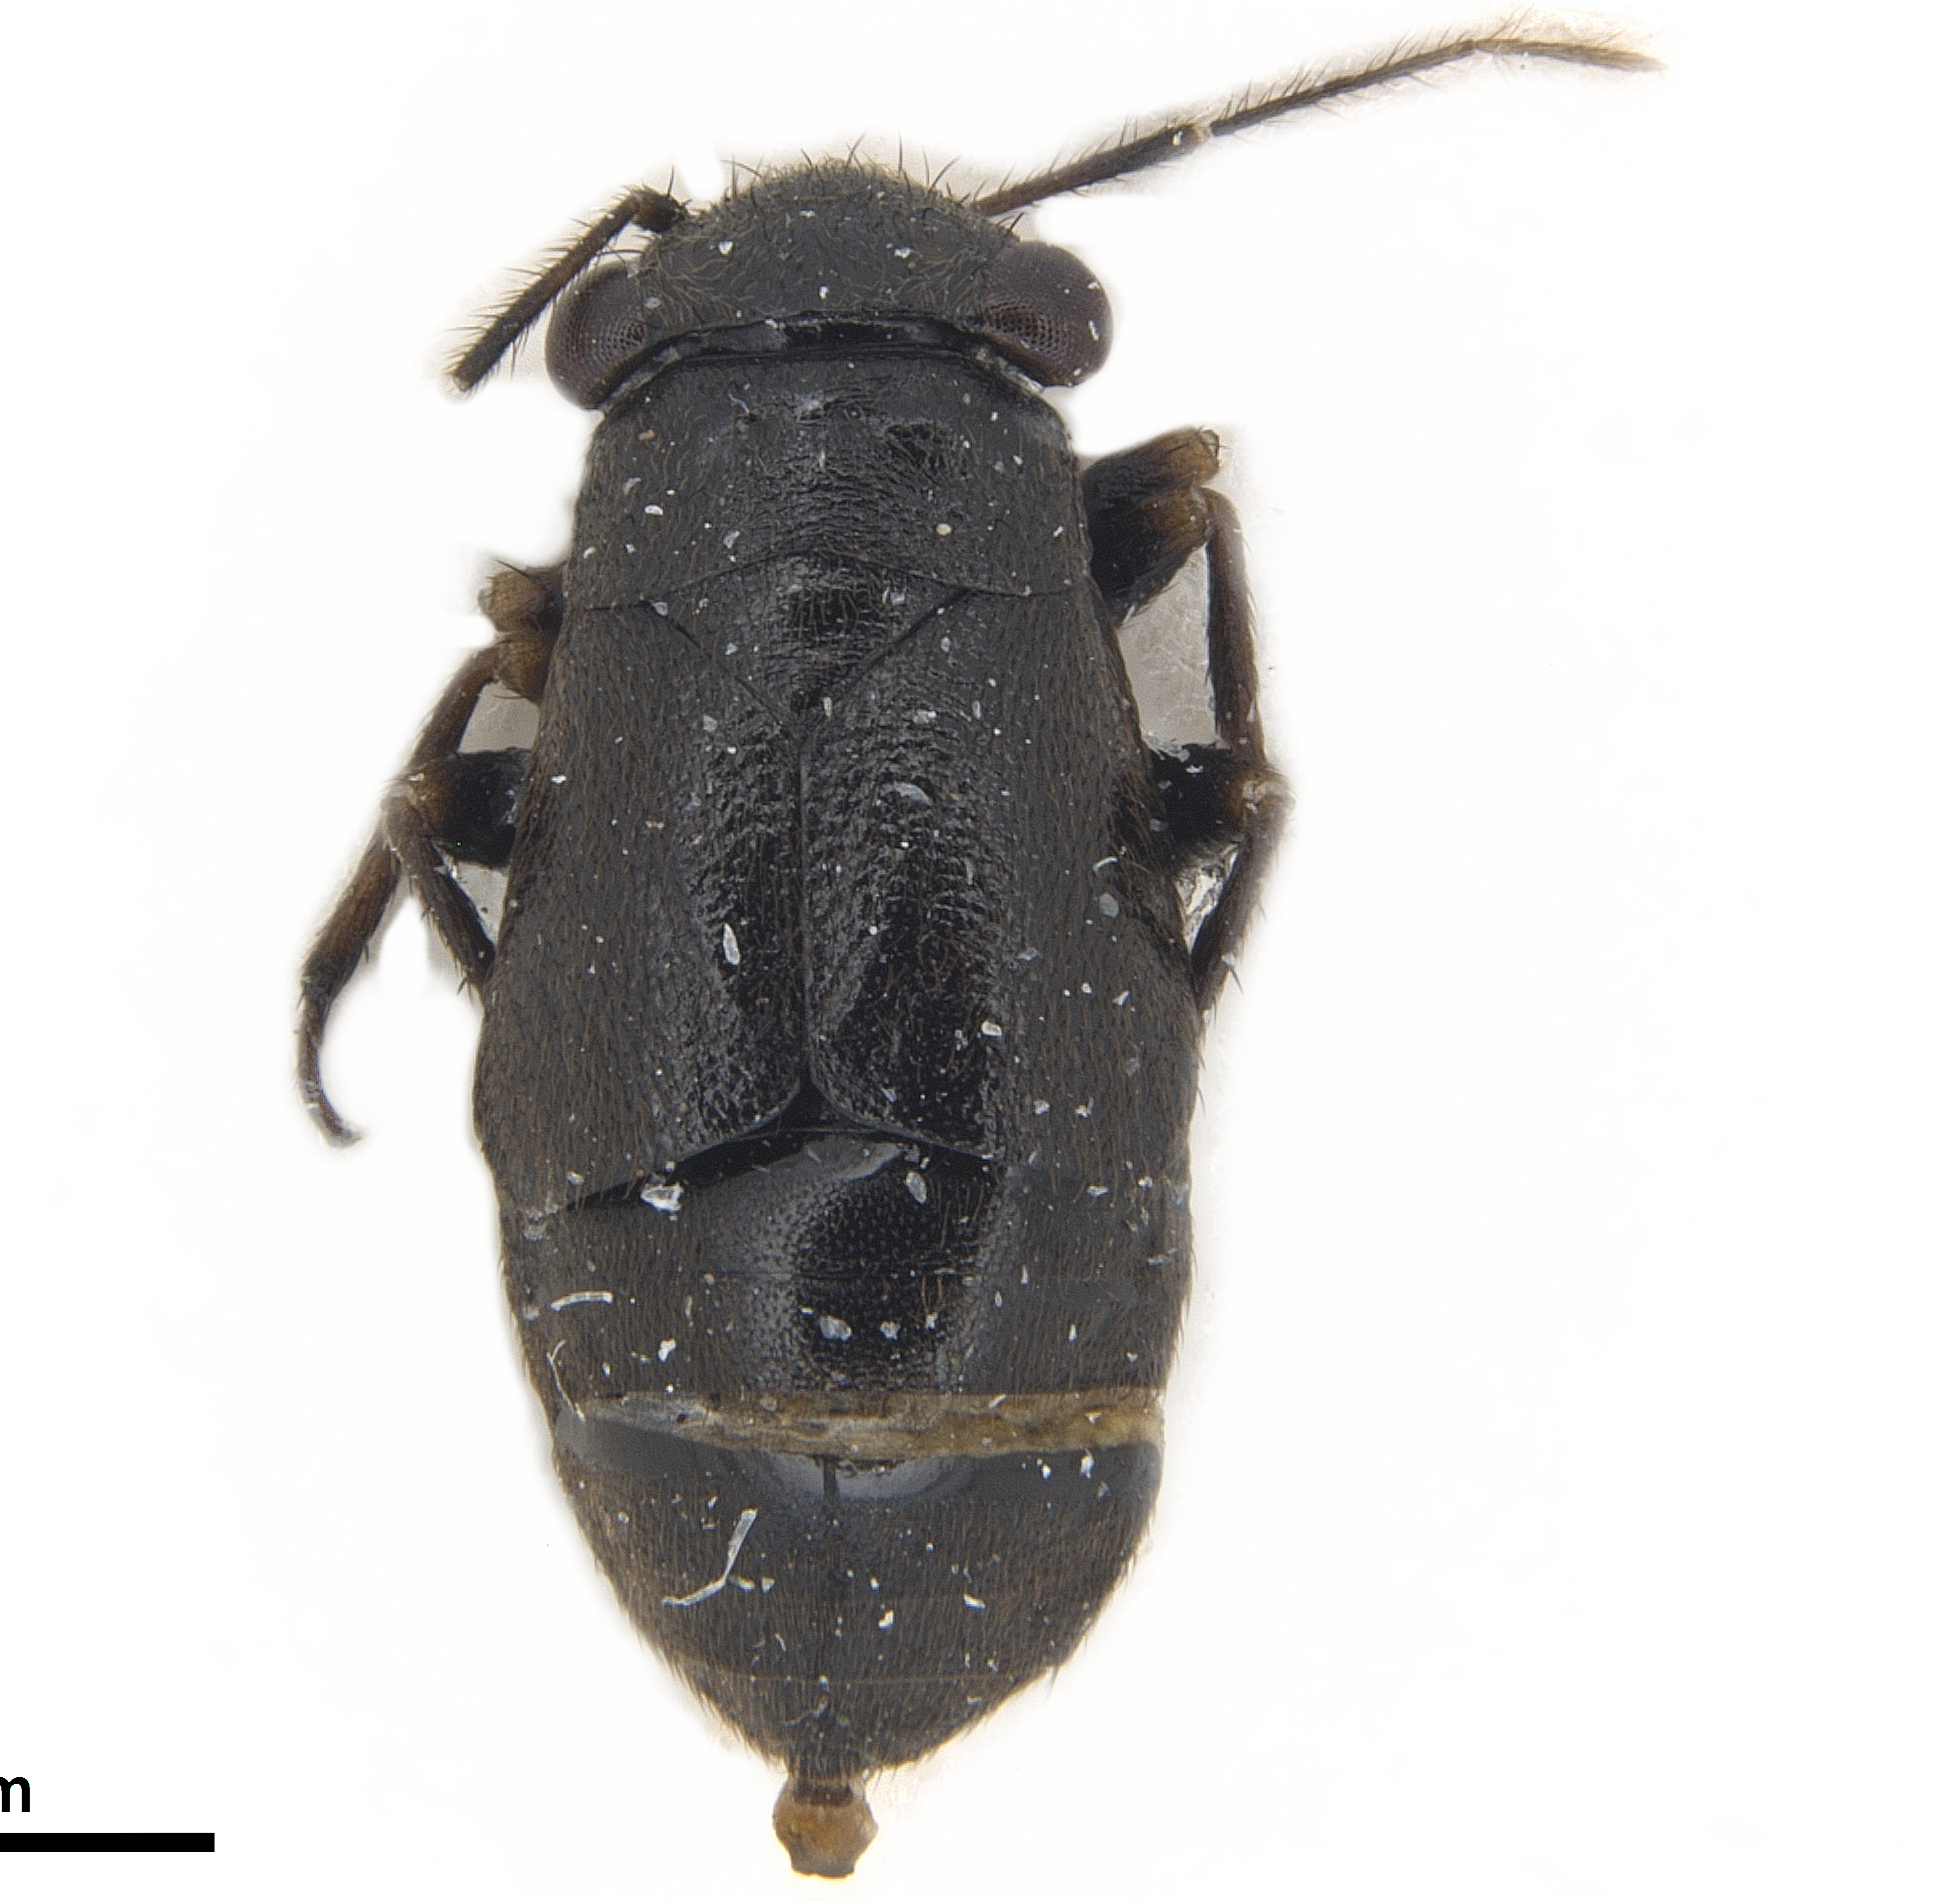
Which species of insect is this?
Pachytomella parallela
